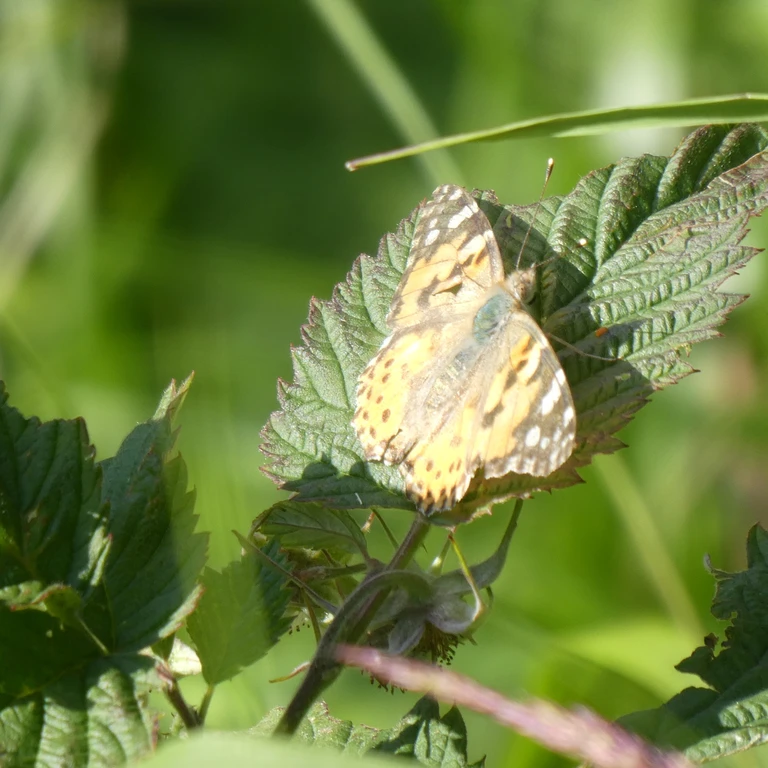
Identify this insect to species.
Vanessa cardui
